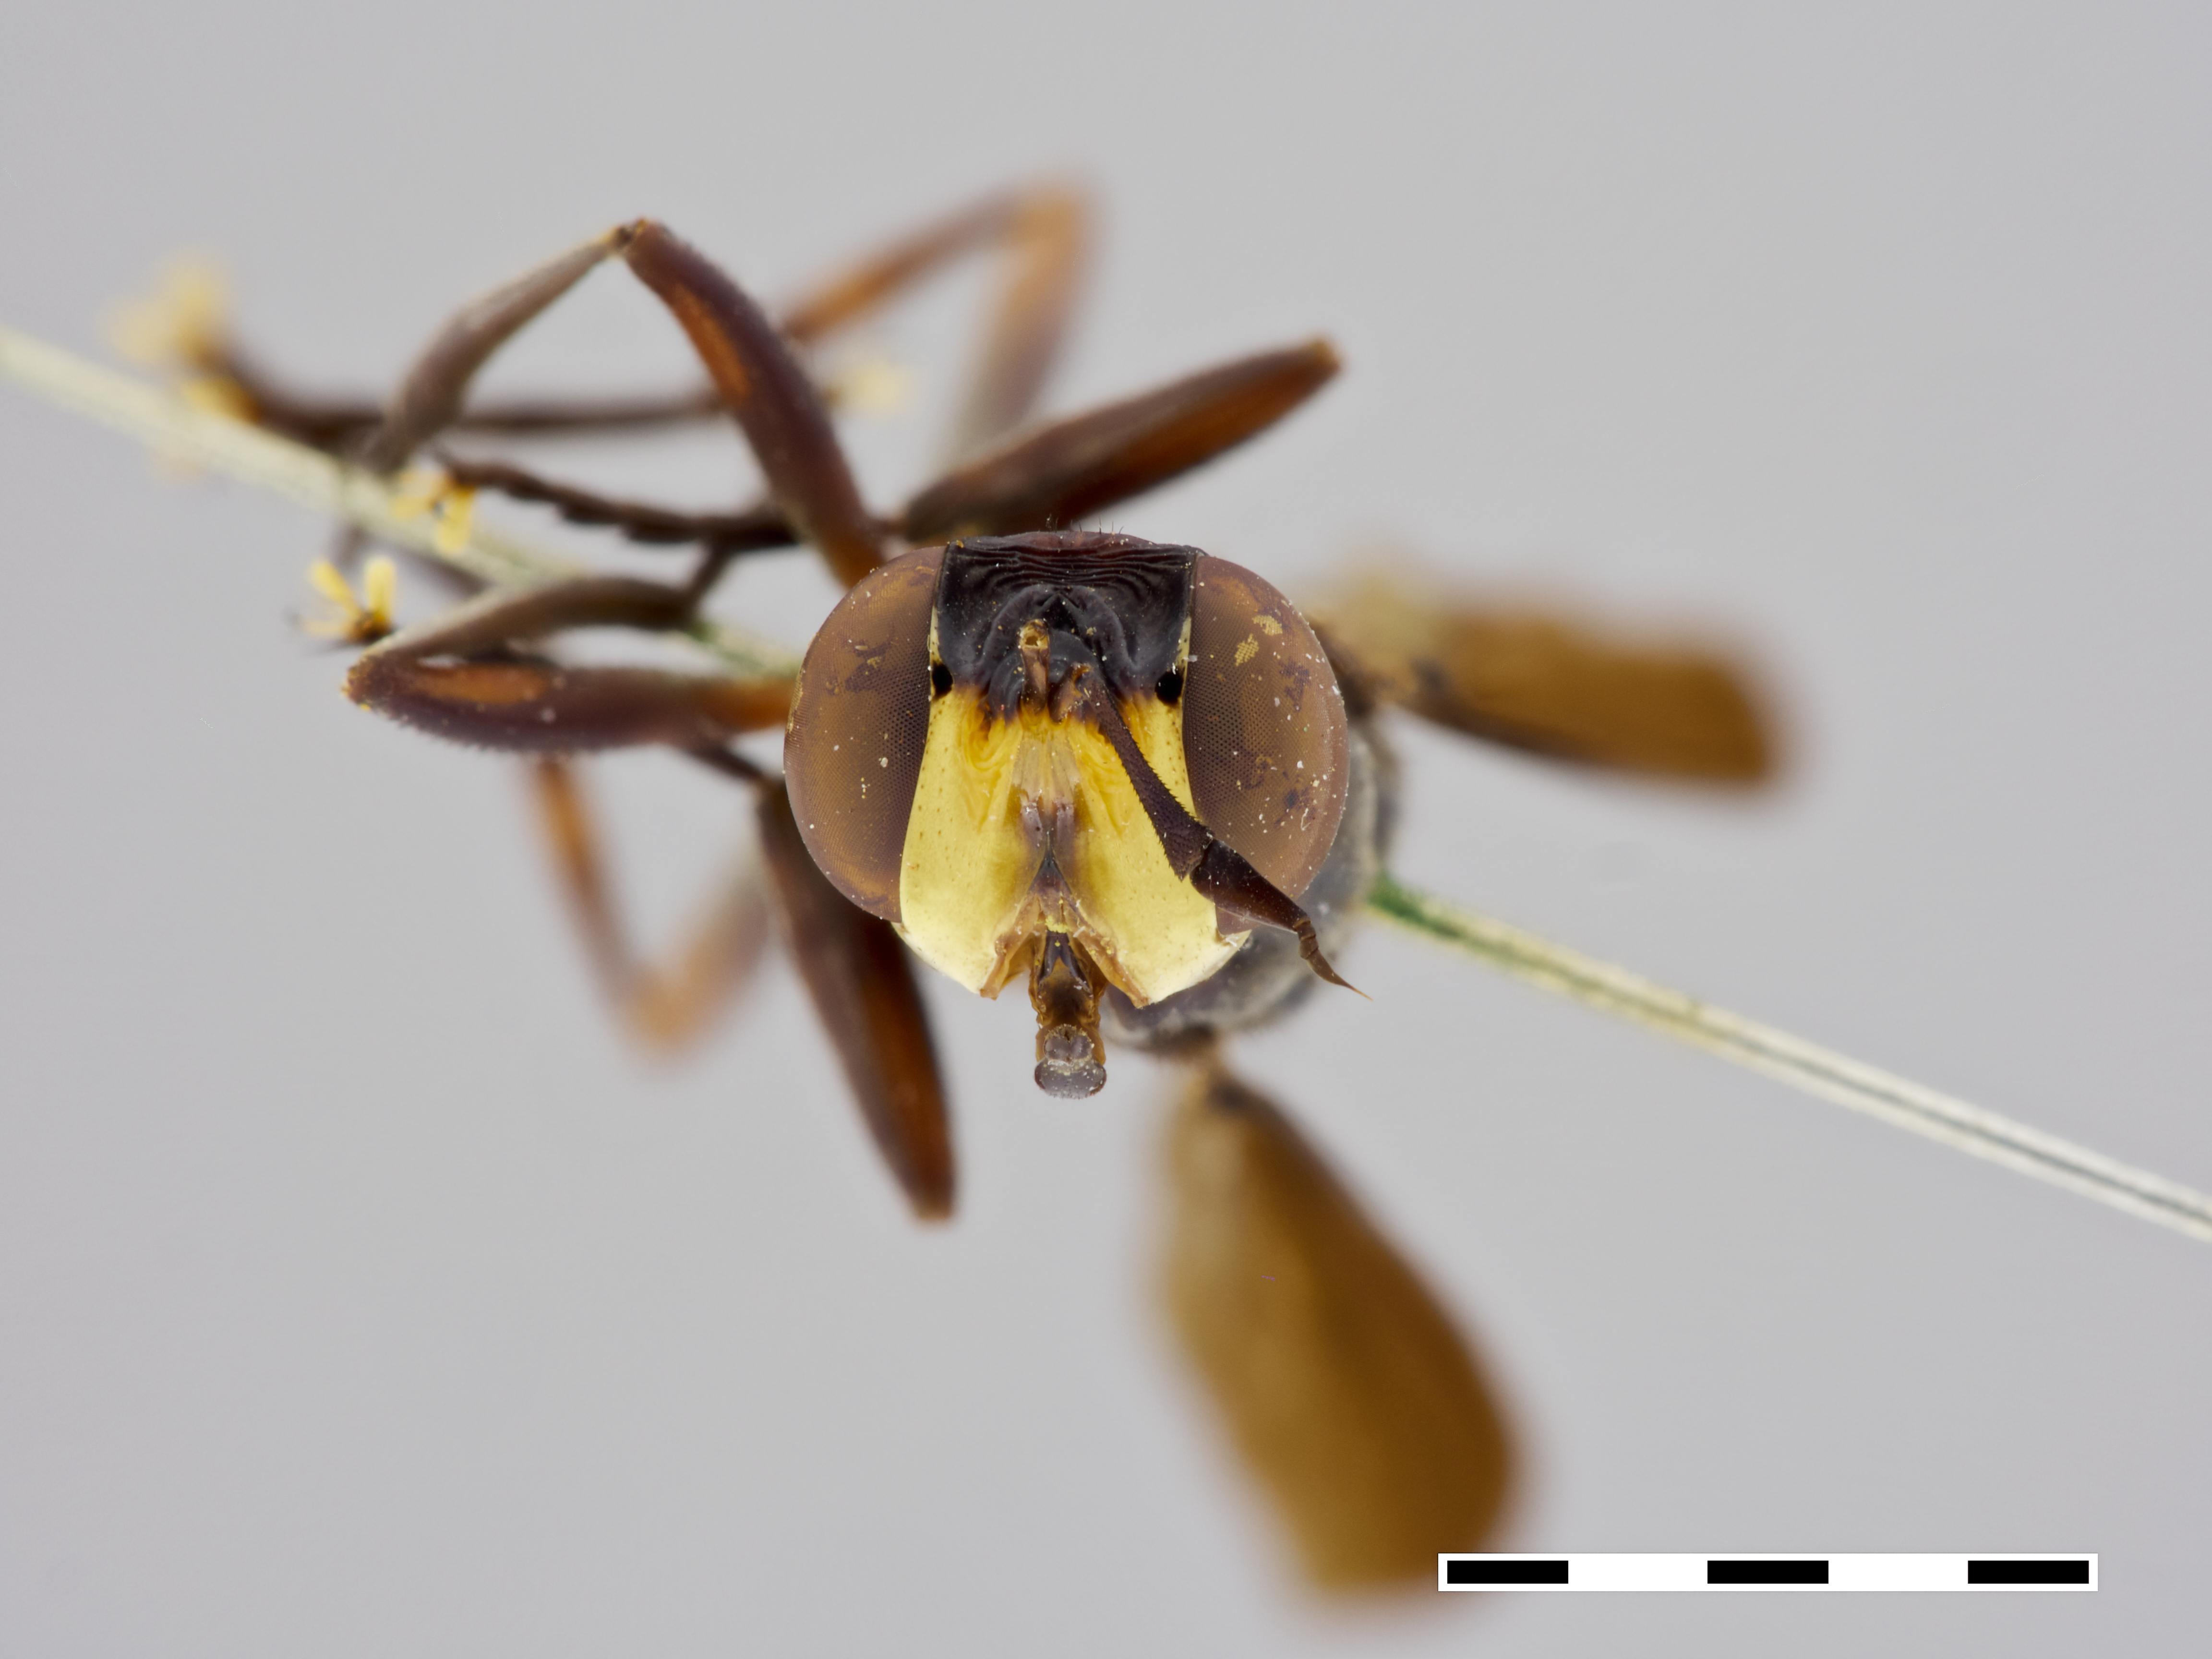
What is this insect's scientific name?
Conops rufigaster
